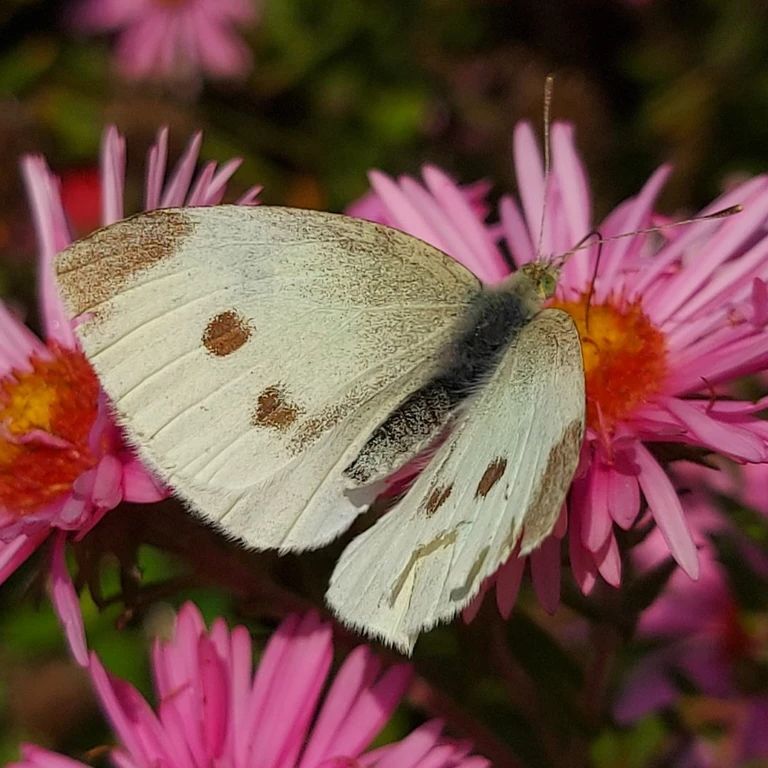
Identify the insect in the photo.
Pieris rapae
